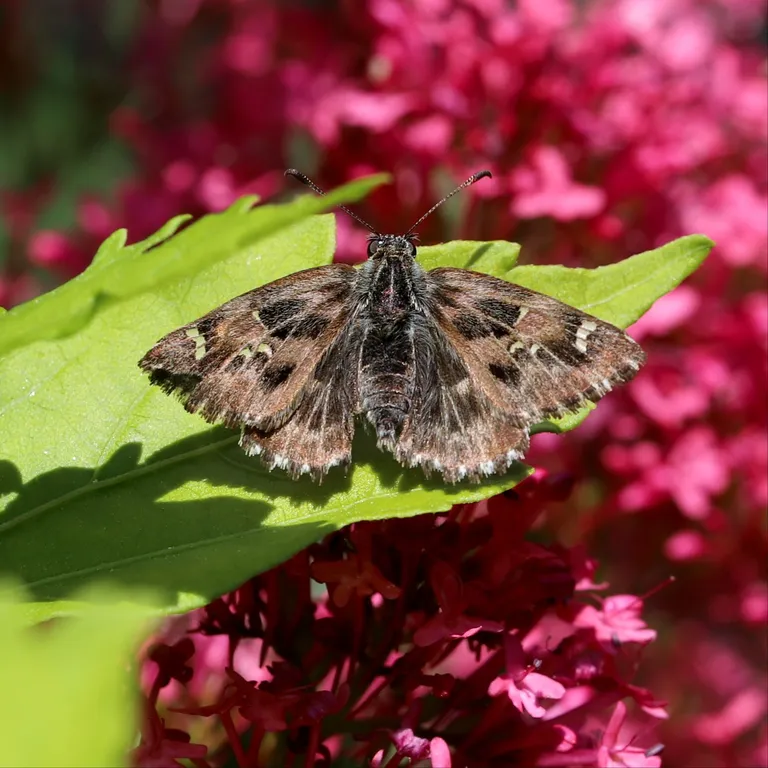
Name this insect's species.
Carcharodus alceae
